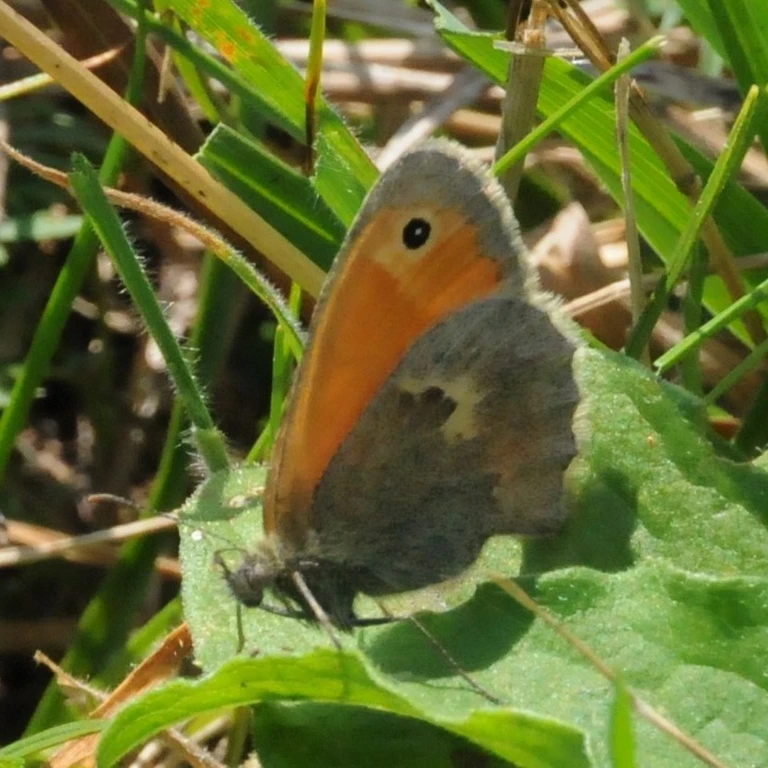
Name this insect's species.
Coenonympha pamphilus
